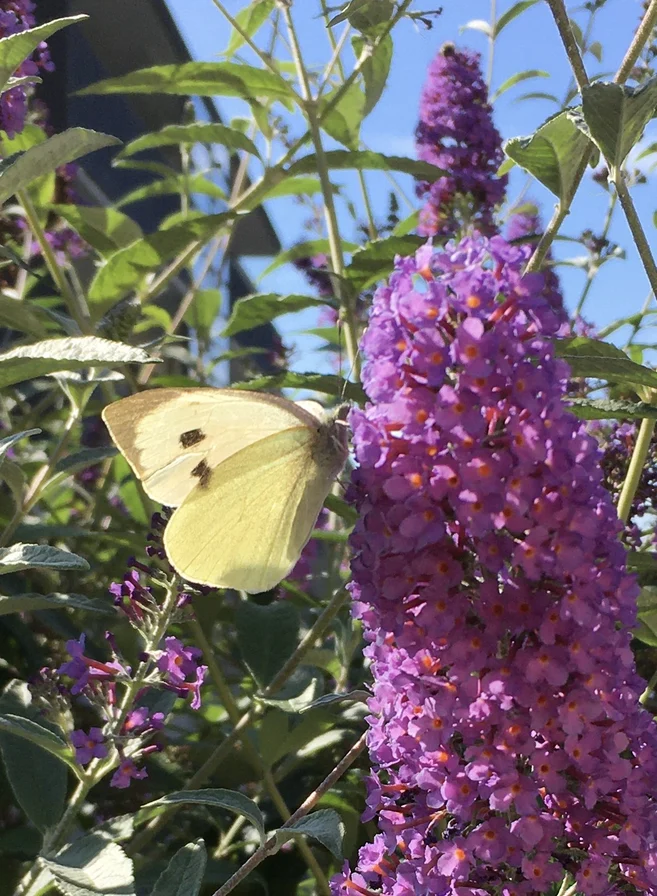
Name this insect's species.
Pieris brassicae
